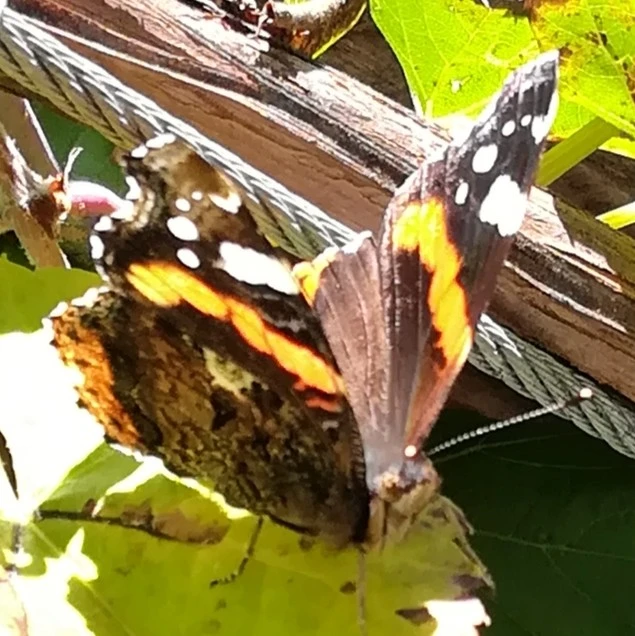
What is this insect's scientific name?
Vanessa atalanta
